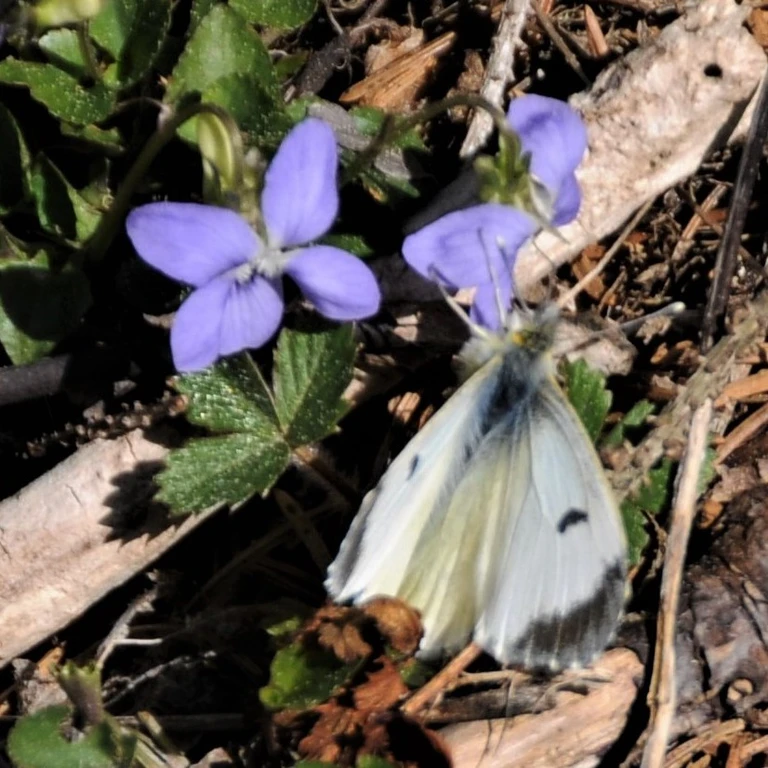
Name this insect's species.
Anthocharis cardamines
